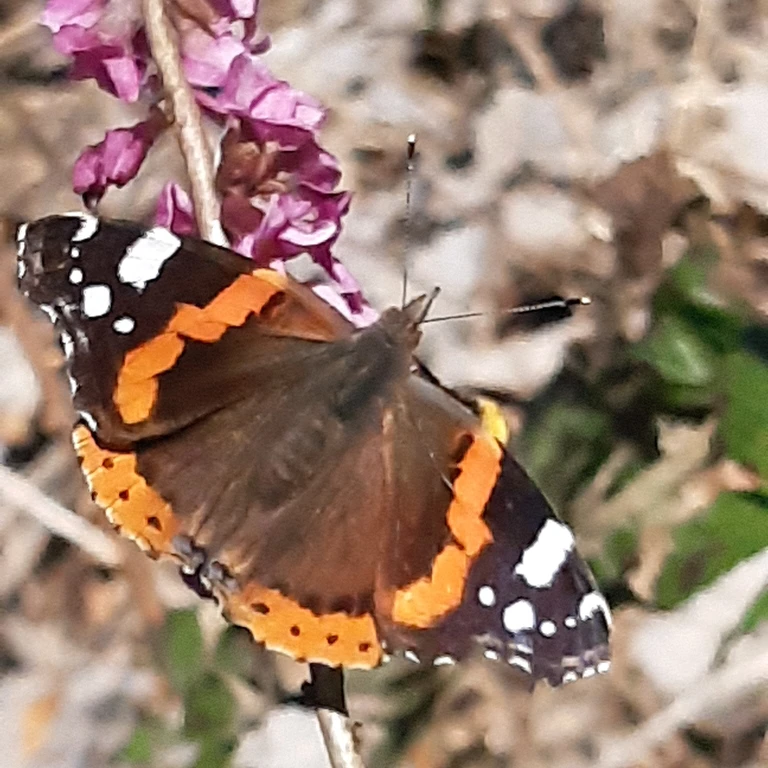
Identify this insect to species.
Vanessa atalanta
